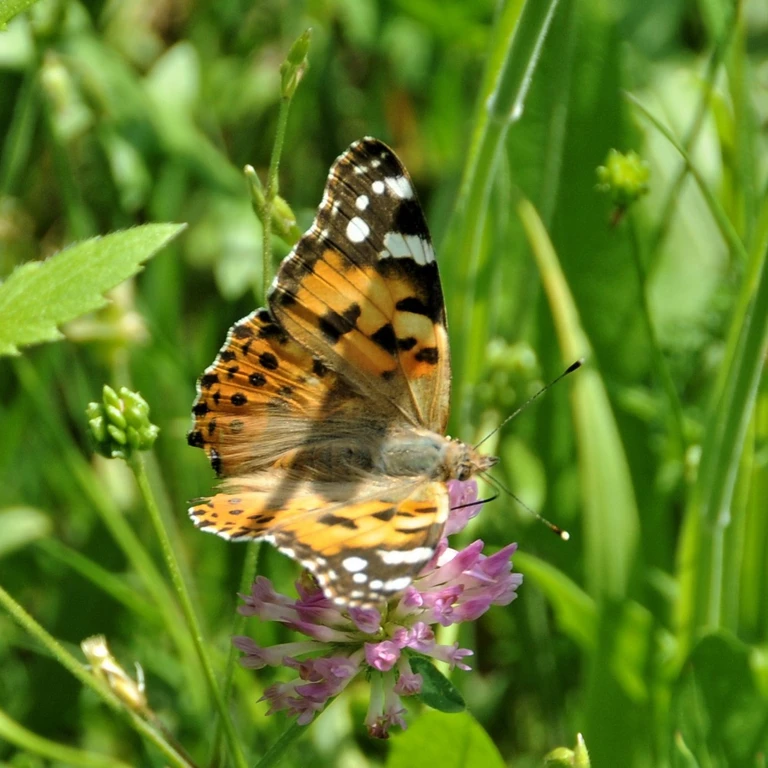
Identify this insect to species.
Vanessa cardui
